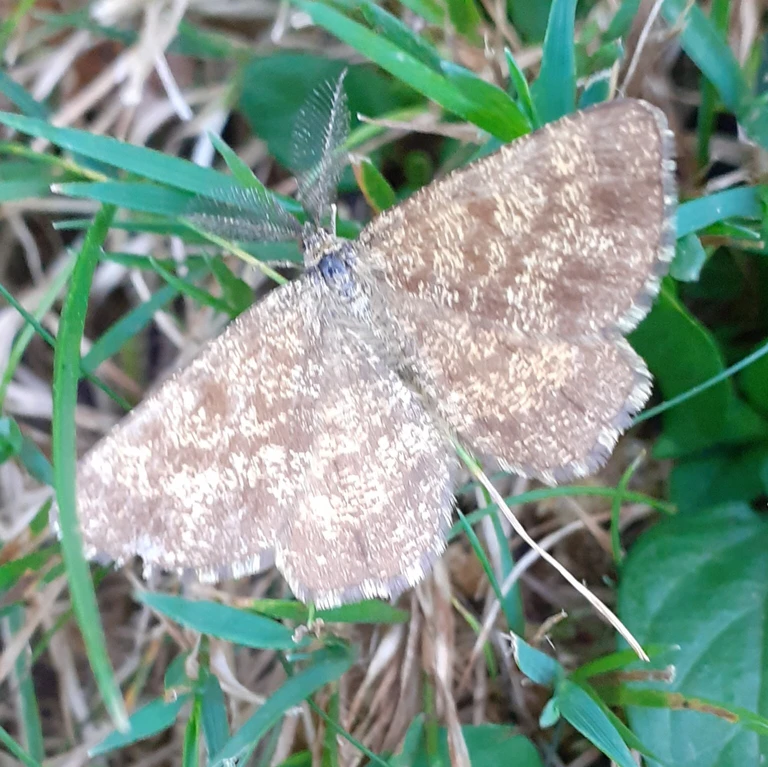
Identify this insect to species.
Ematurga atomaria
